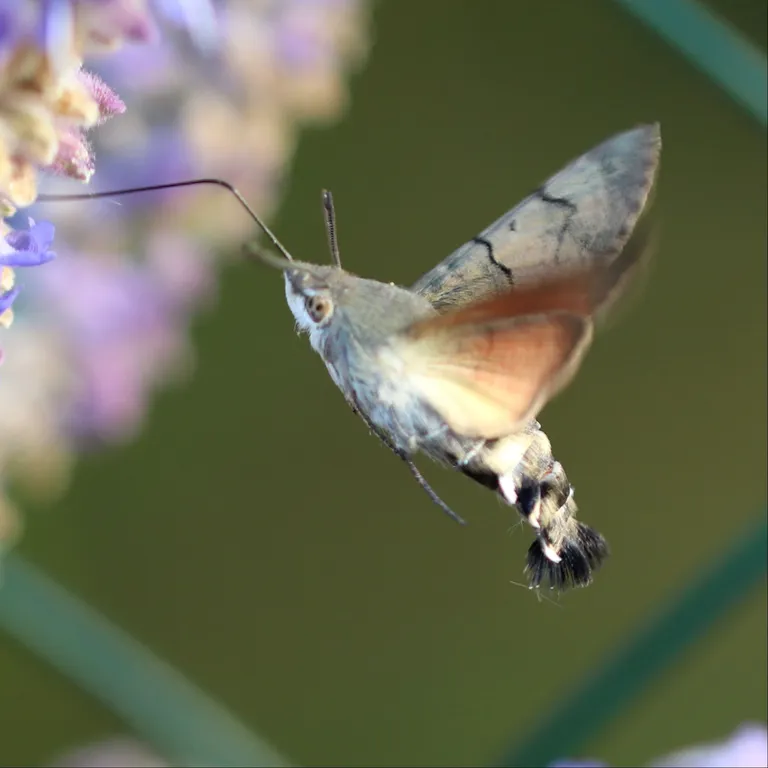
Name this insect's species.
Macroglossum stellatarum
